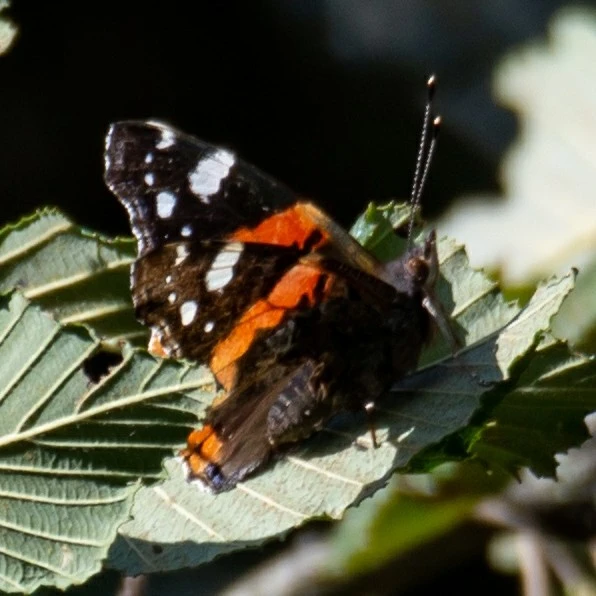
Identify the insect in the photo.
Vanessa atalanta
